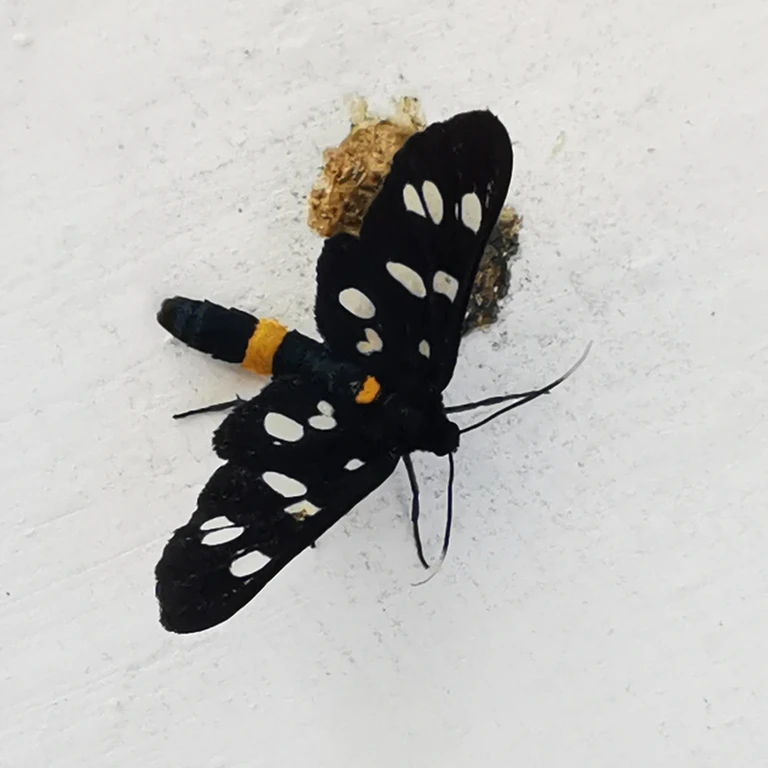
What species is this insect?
Amata phegea
